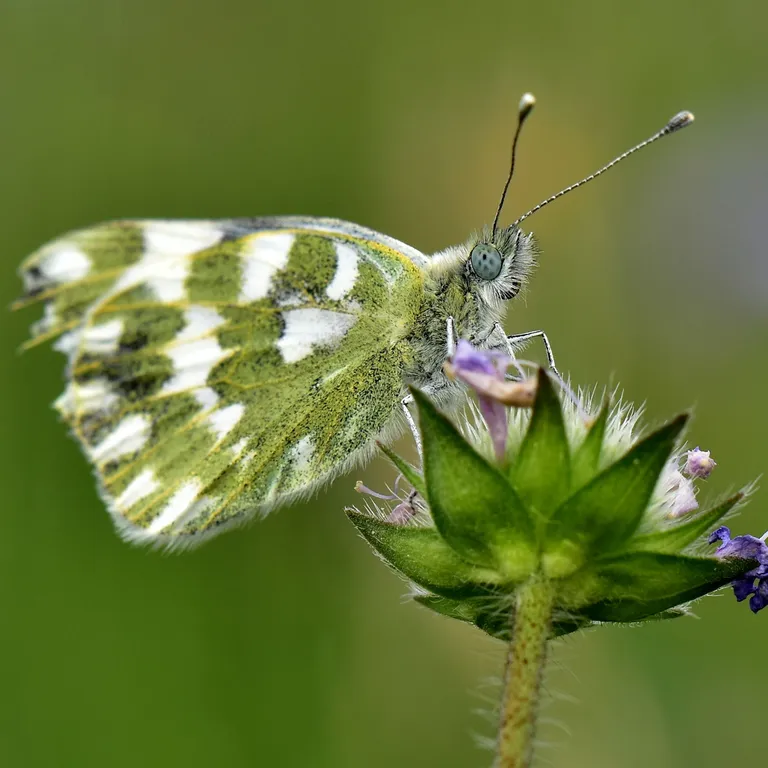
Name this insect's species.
Pontia edusa
